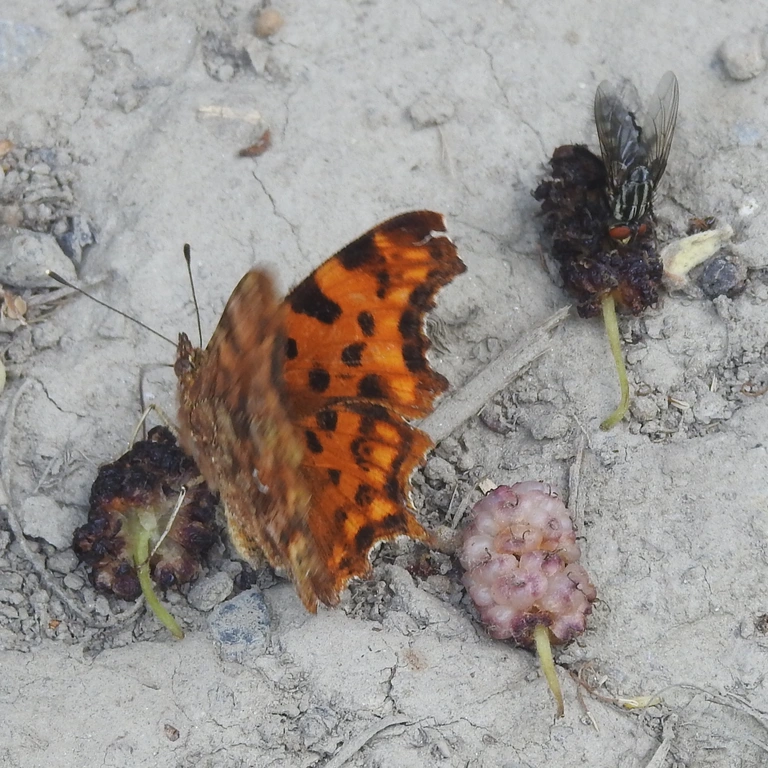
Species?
Polygonia c-album
